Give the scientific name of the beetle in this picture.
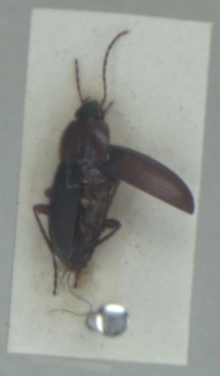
Calathus melanocephalus
